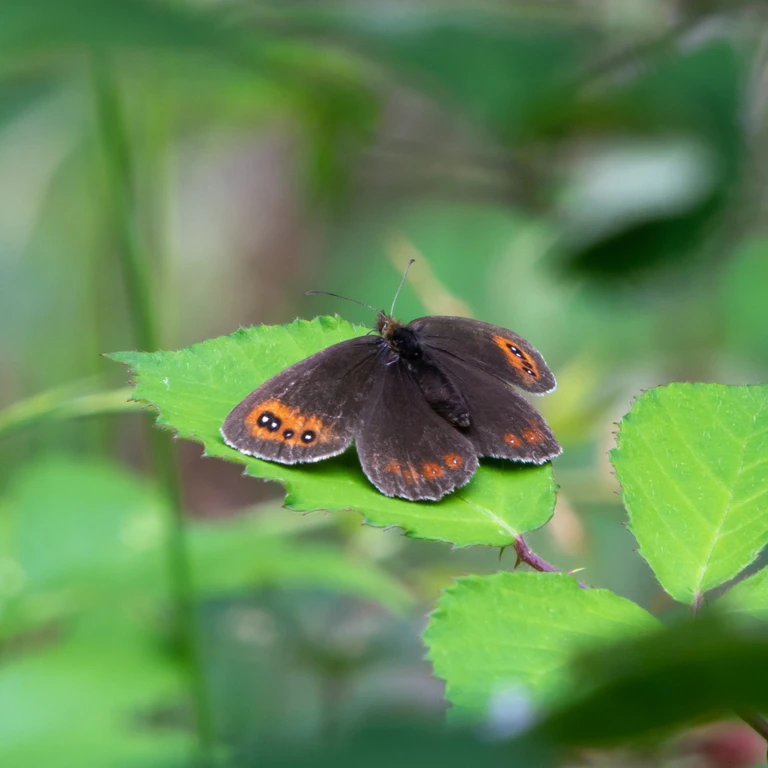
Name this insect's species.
Erebia aethiops
